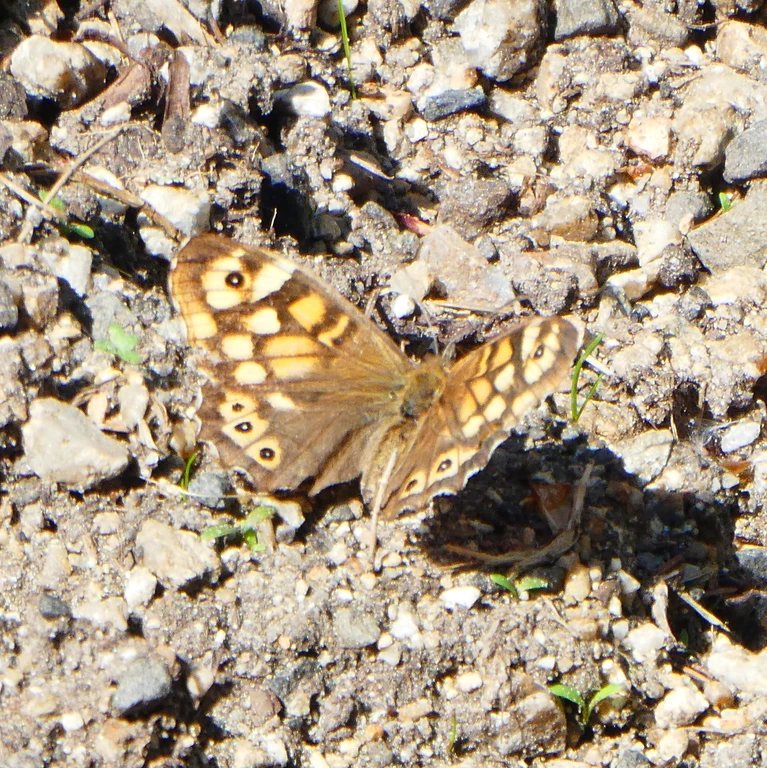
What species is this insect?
Pararge aegeria
